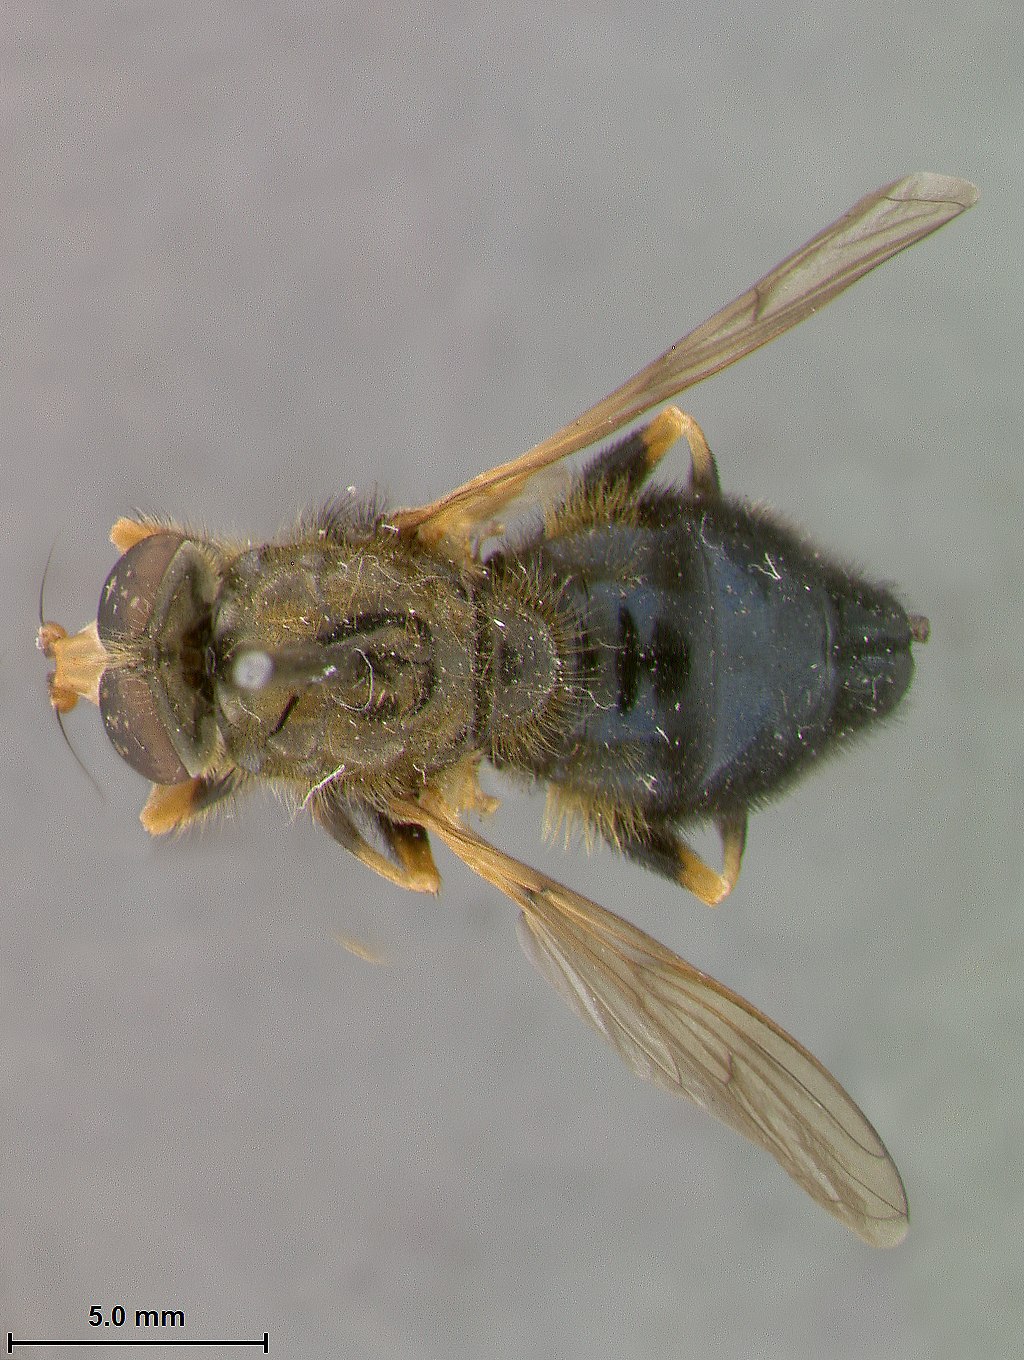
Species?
Cynorhina armillata
